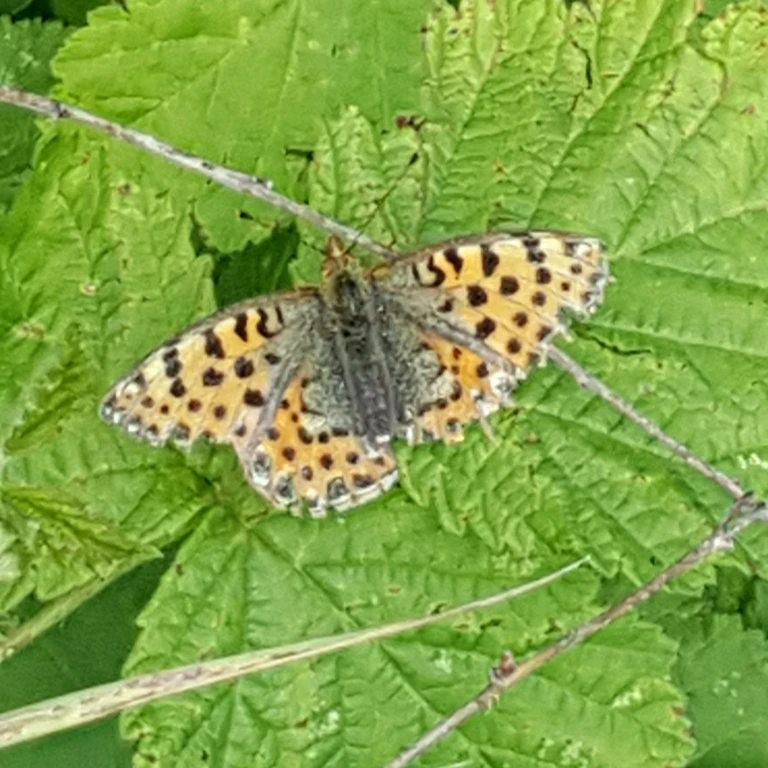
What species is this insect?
Issoria lathonia
